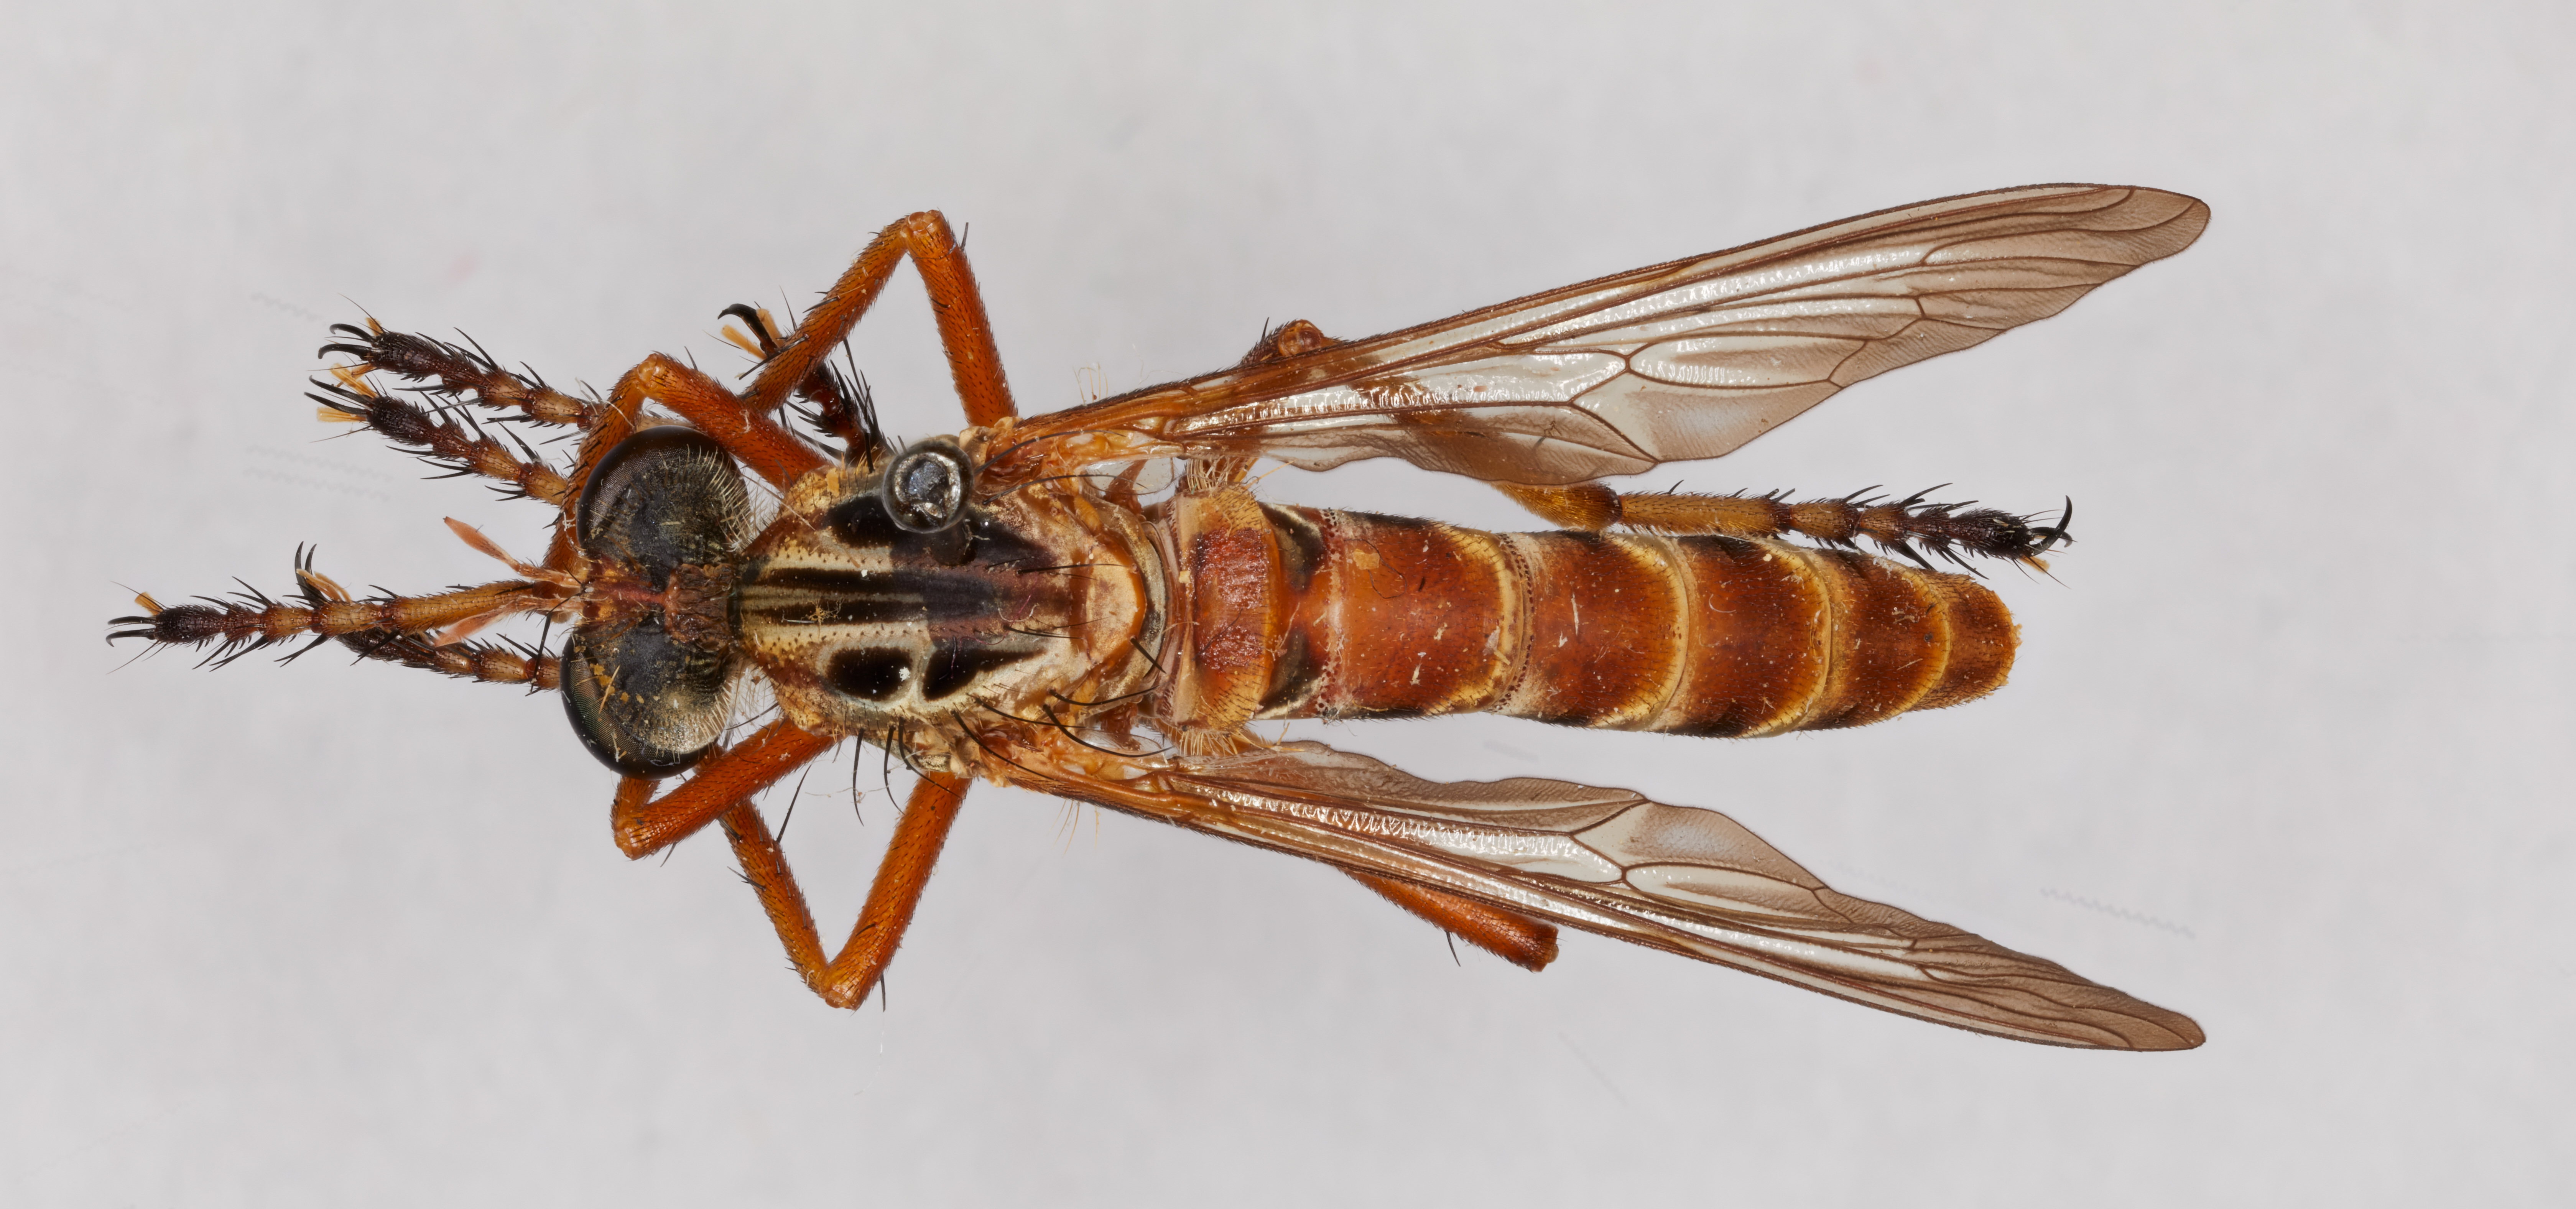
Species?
Diogmites rubrodorsatus
